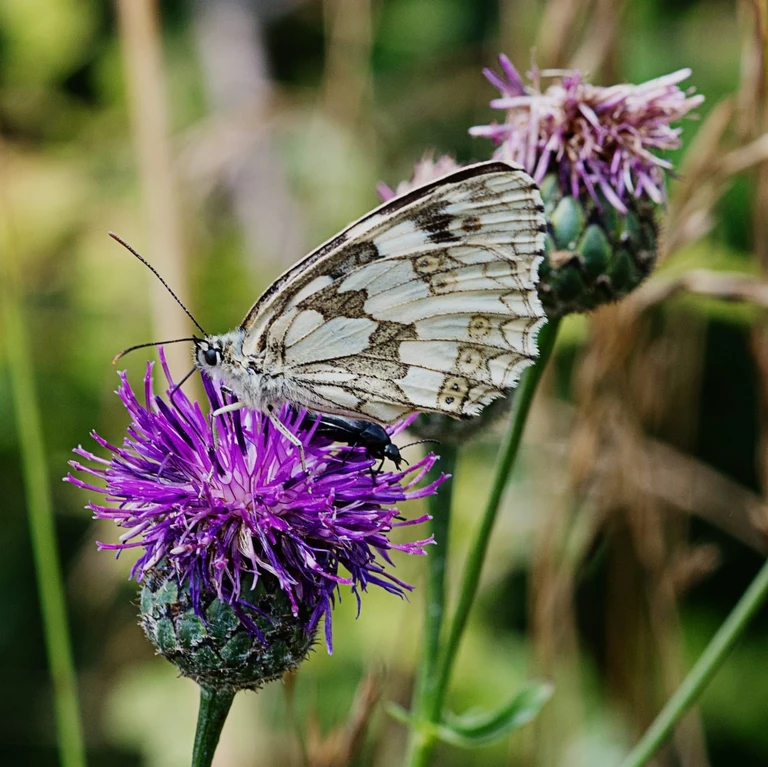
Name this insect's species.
Melanargia galathea
